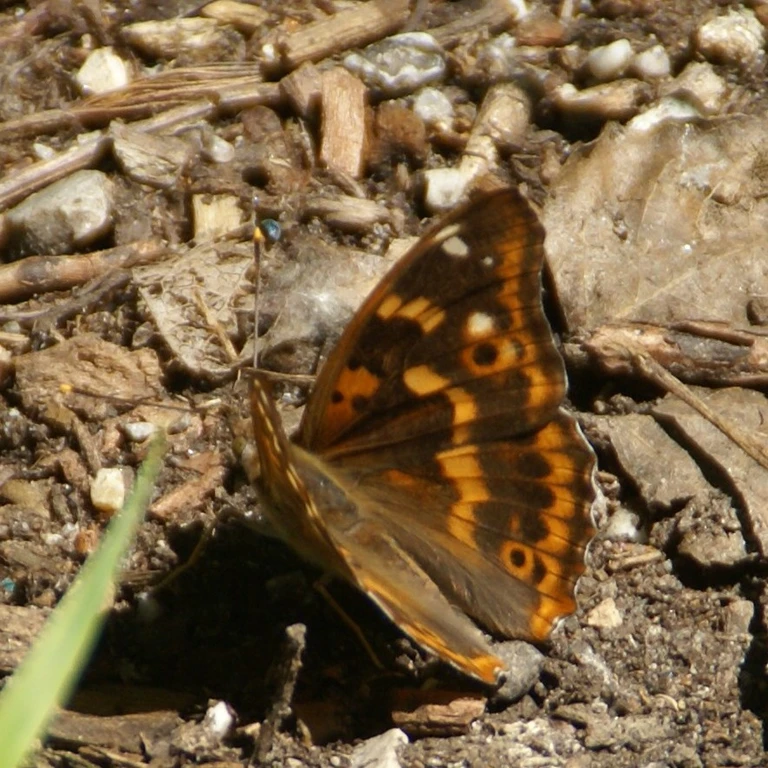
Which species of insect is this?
Apatura ilia
